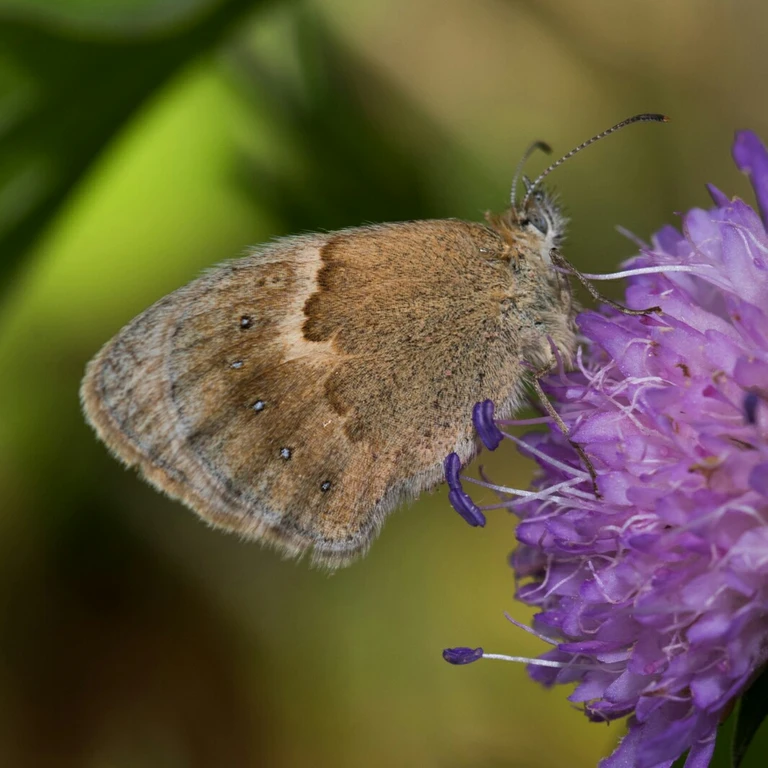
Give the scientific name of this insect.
Coenonympha pamphilus
